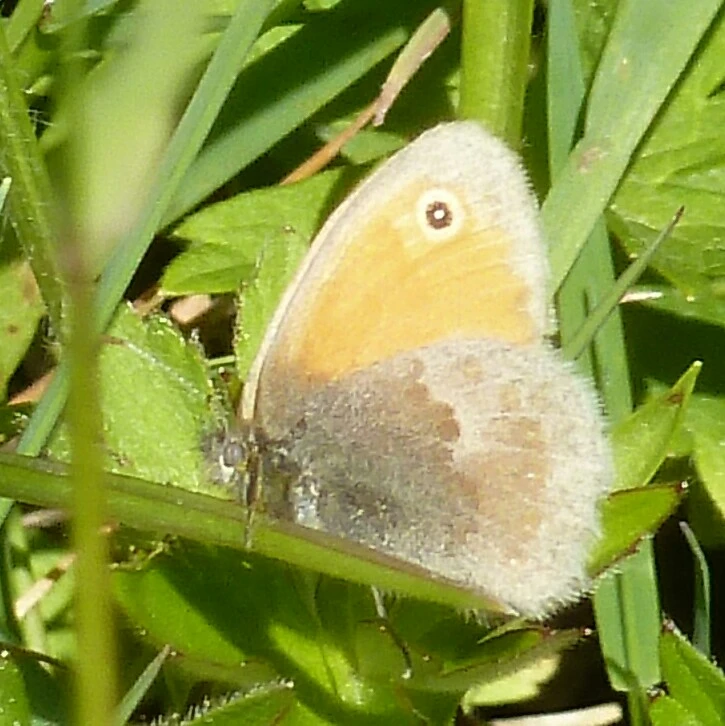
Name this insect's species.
Coenonympha pamphilus
